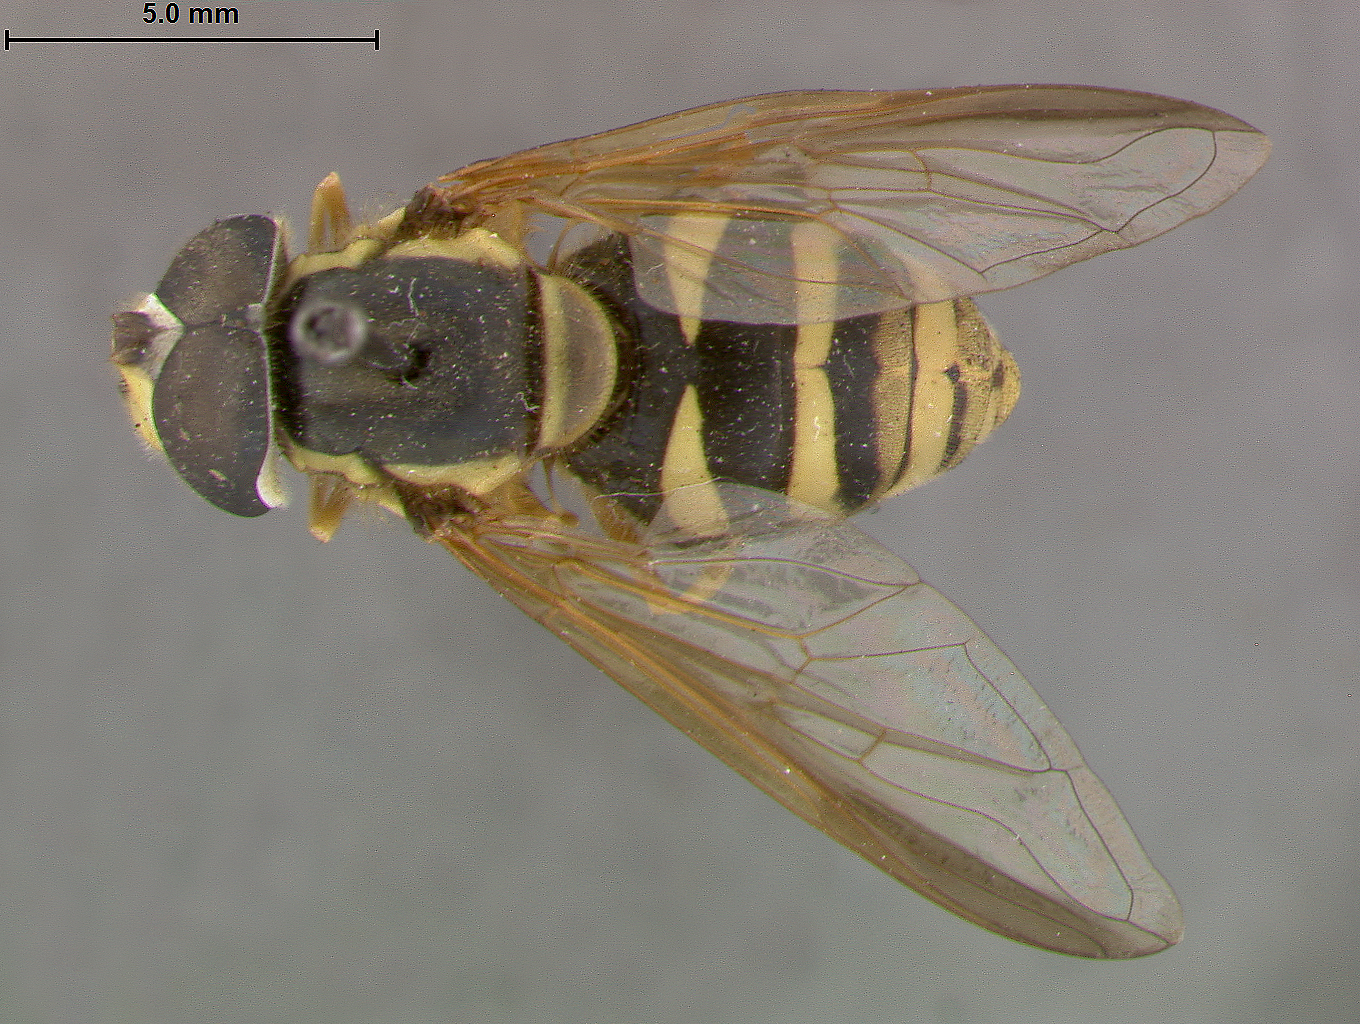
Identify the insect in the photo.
Chrysotoxum coloradense
